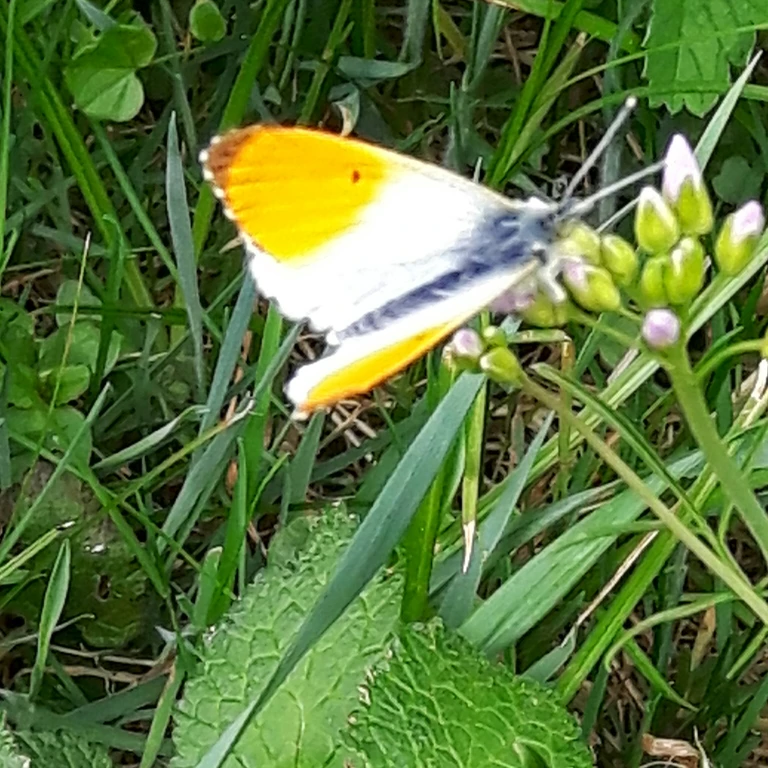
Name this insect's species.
Anthocharis cardamines
